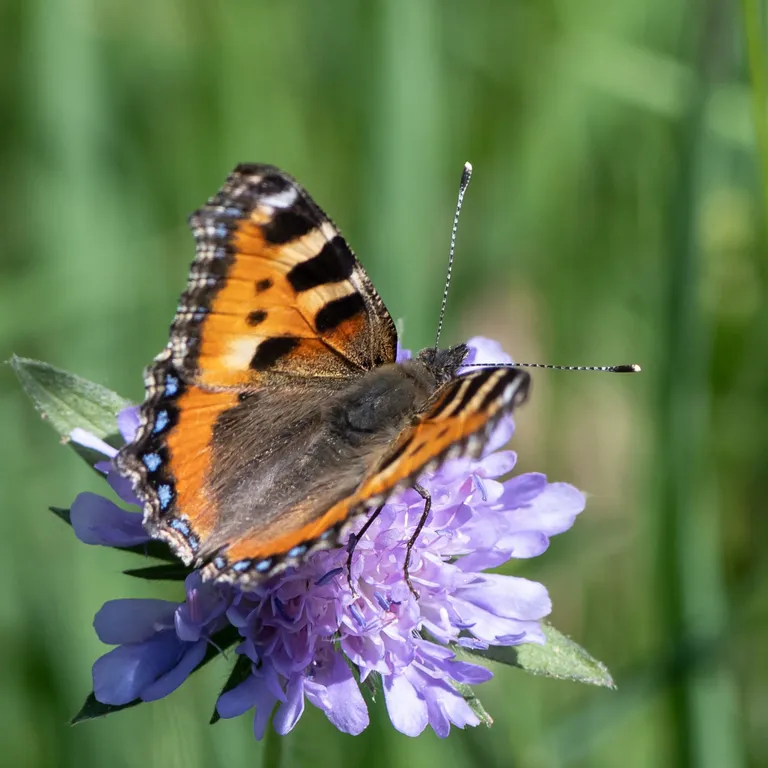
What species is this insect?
Aglais urticae
